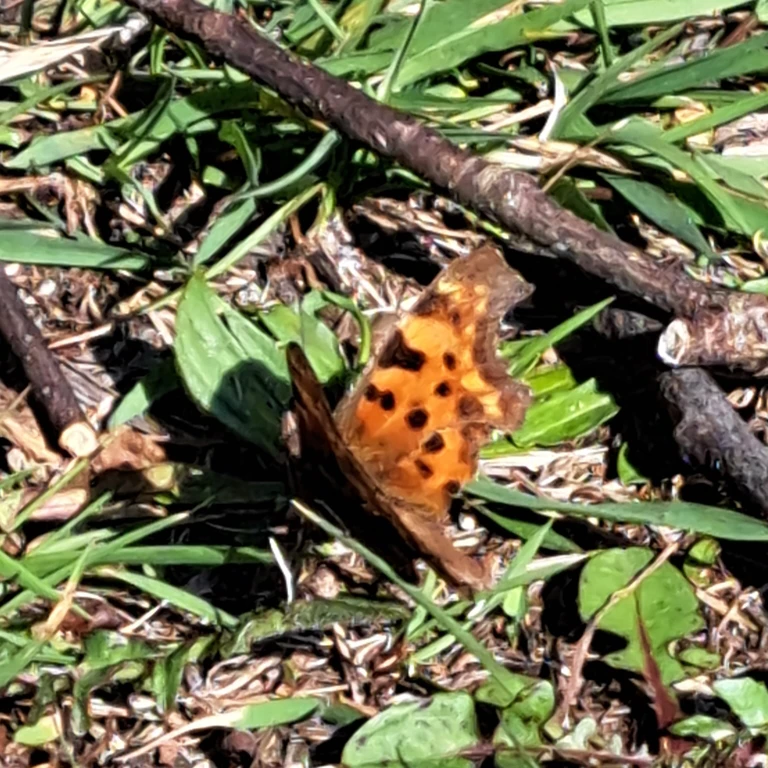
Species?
Polygonia c-album
